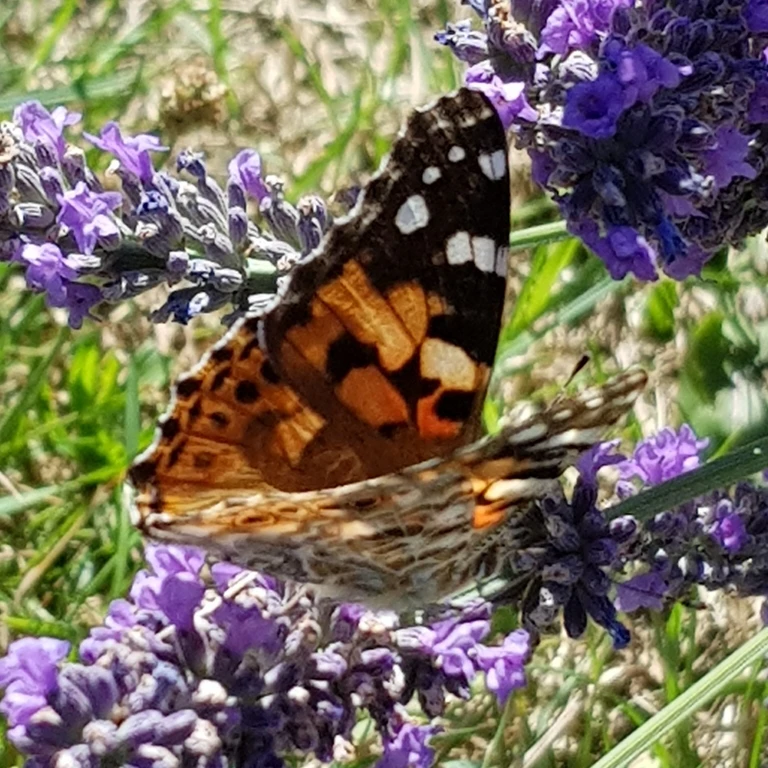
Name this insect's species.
Vanessa cardui
